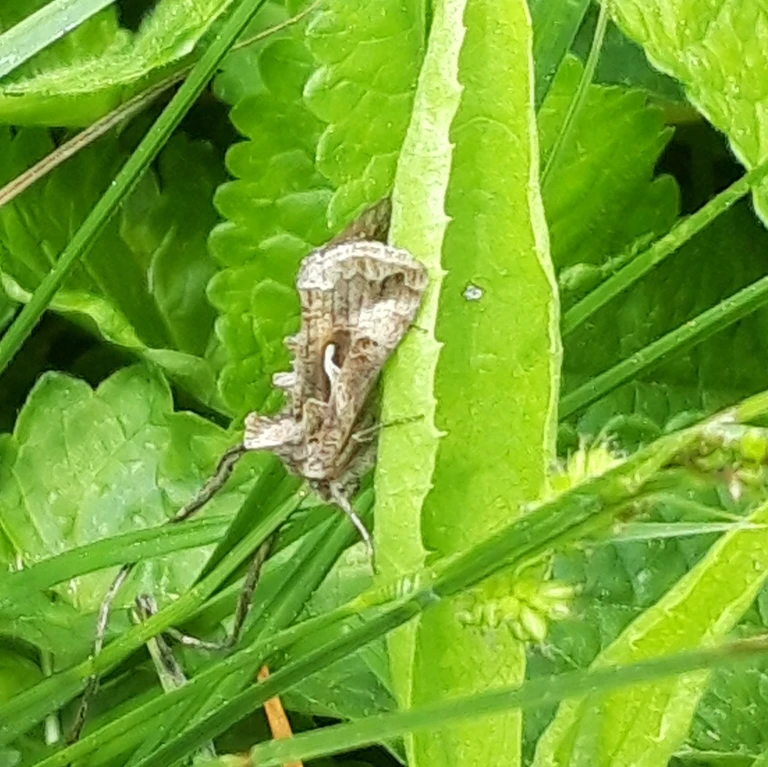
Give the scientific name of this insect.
Autographa gamma
